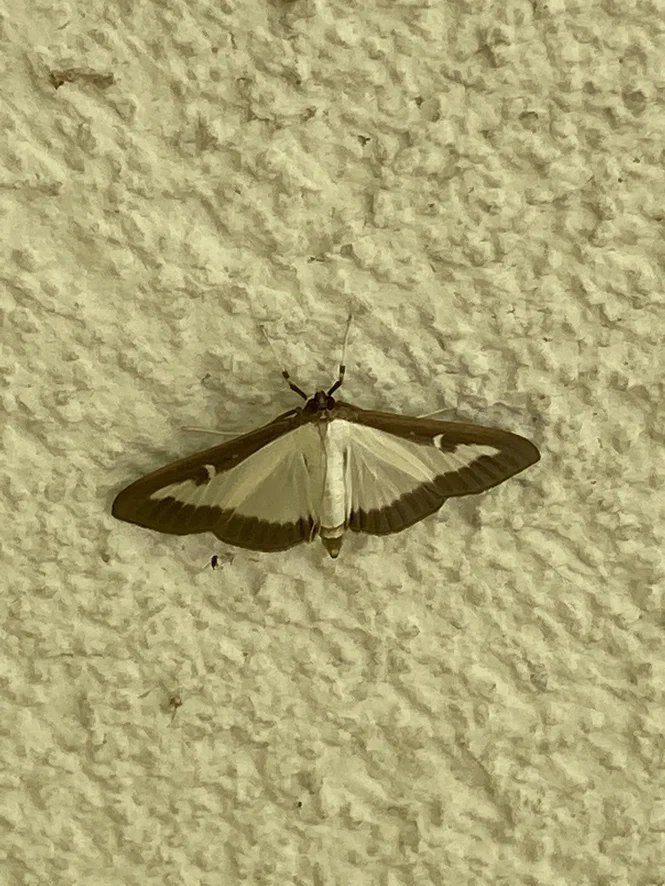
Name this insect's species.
Cydalima perspectalis
